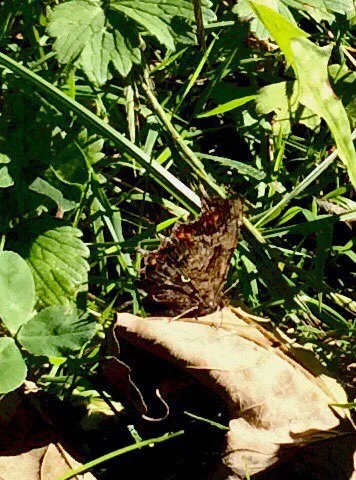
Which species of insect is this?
Polygonia c-album
